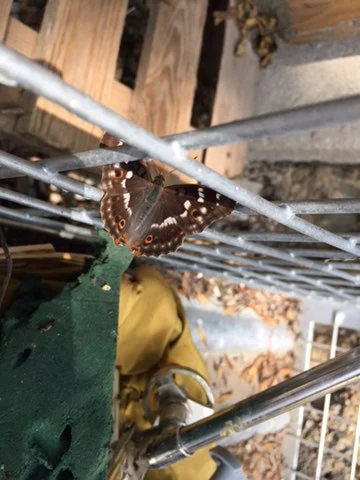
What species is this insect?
Apatura ilia
